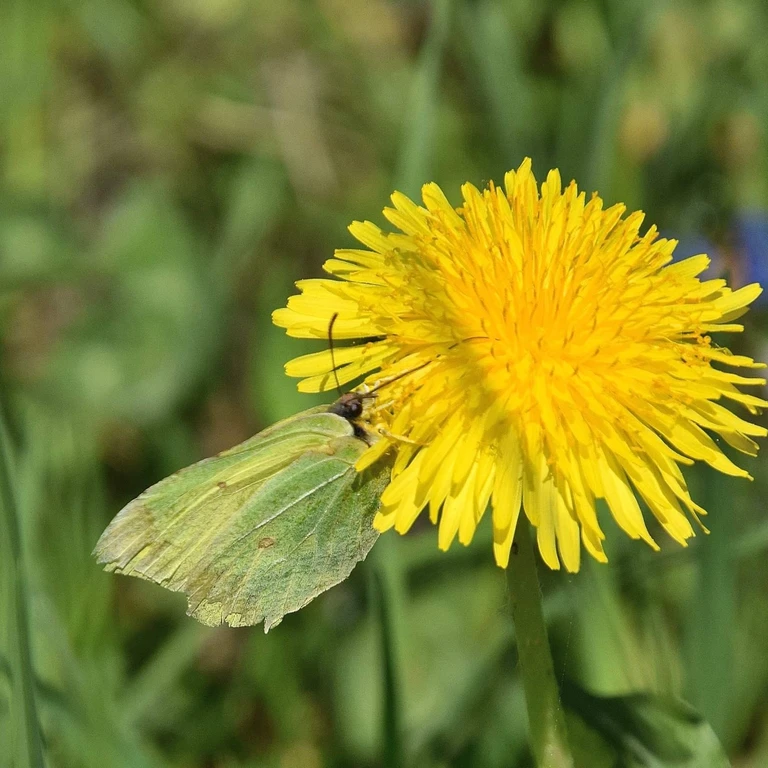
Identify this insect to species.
Gonepteryx rhamni
